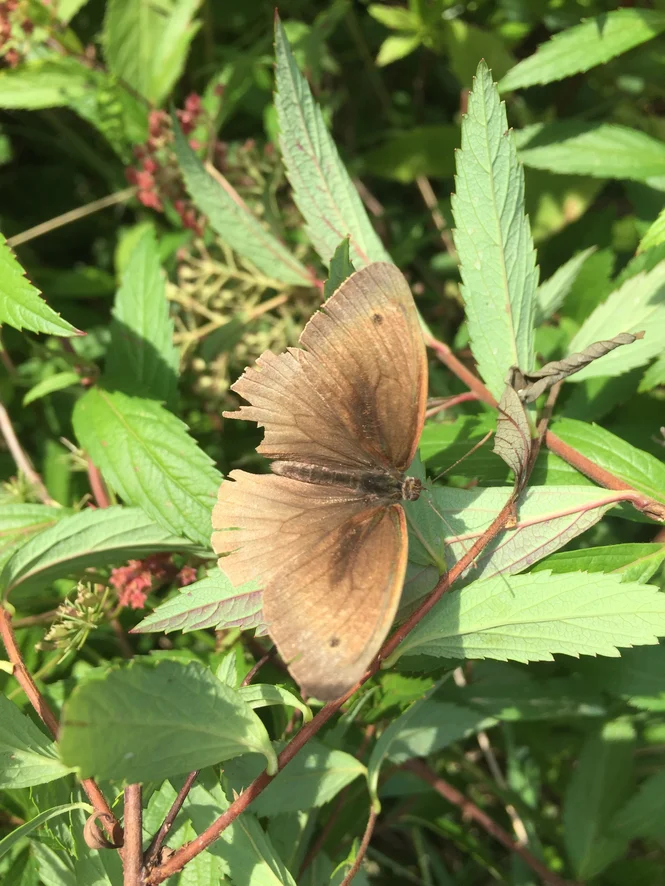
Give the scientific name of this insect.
Maniola jurtina
